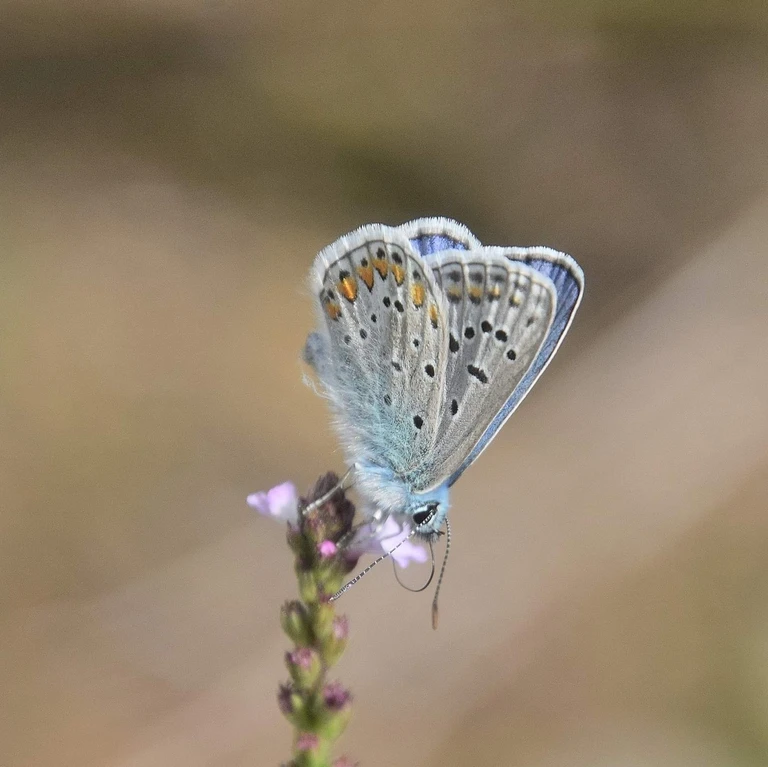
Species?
Polyommatus icarus
